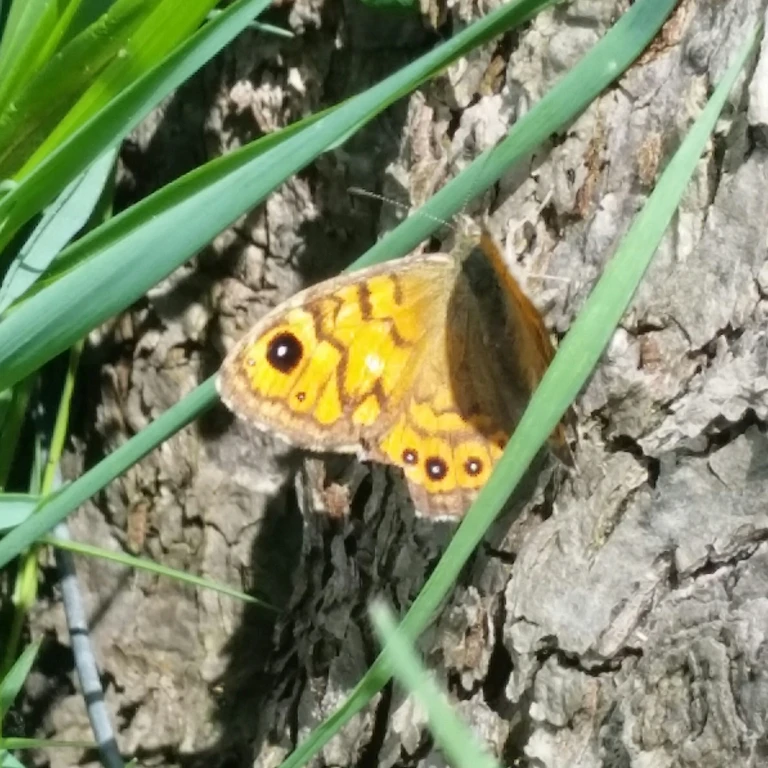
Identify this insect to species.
Lasiommata megera (also Pararge megera)
